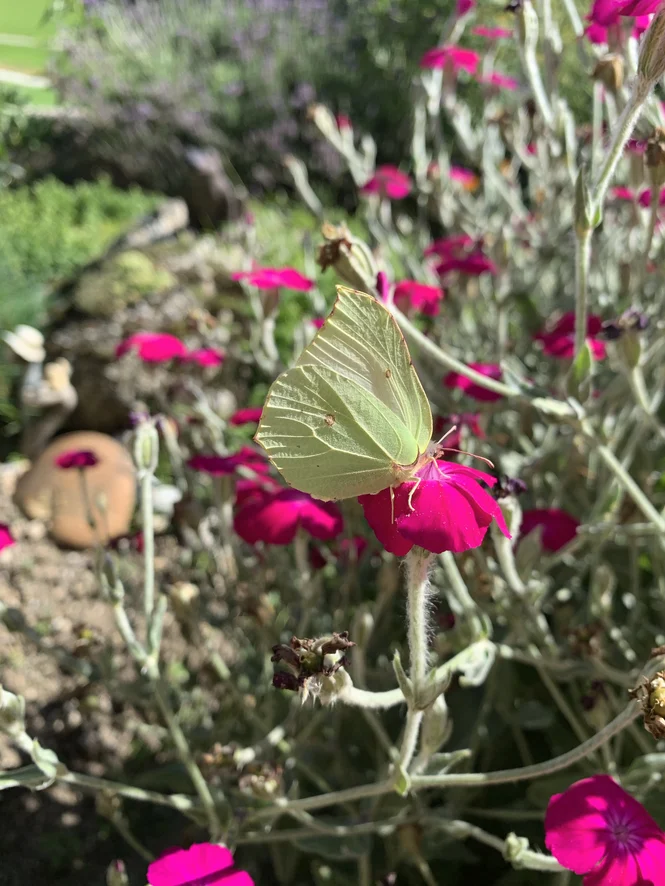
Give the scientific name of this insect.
Gonepteryx rhamni
